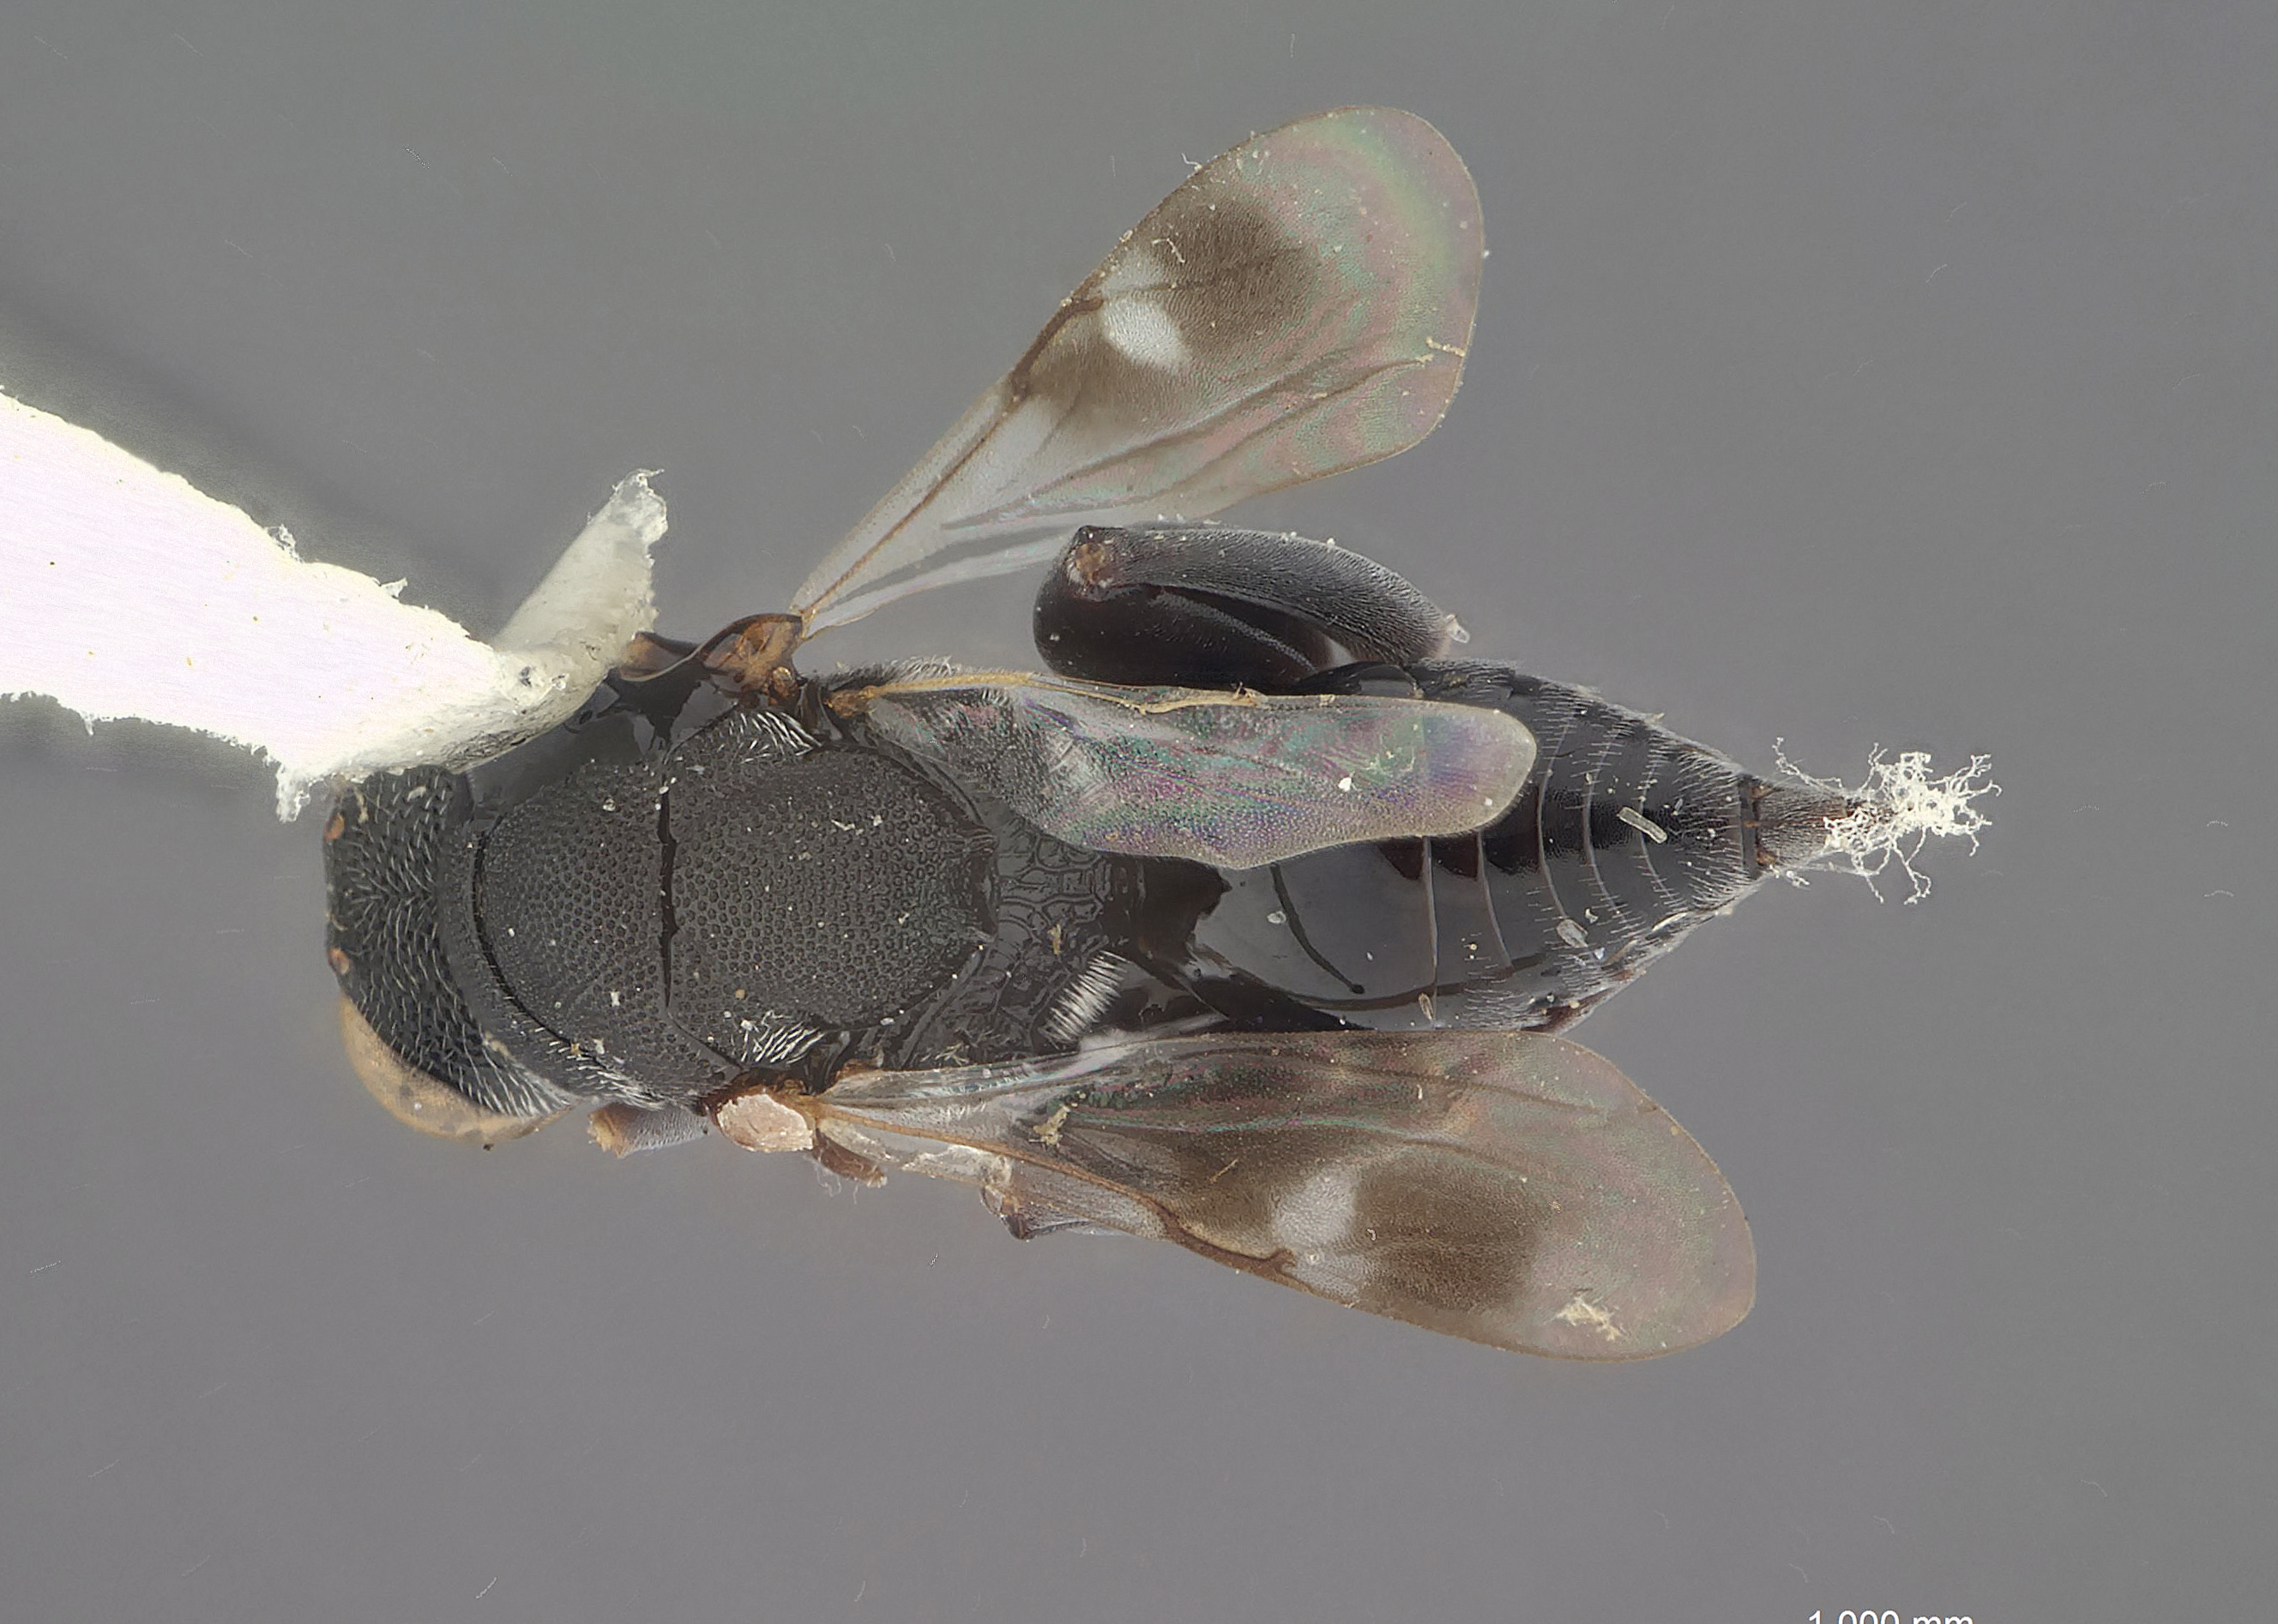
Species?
Kriechbaumerella kraussi
